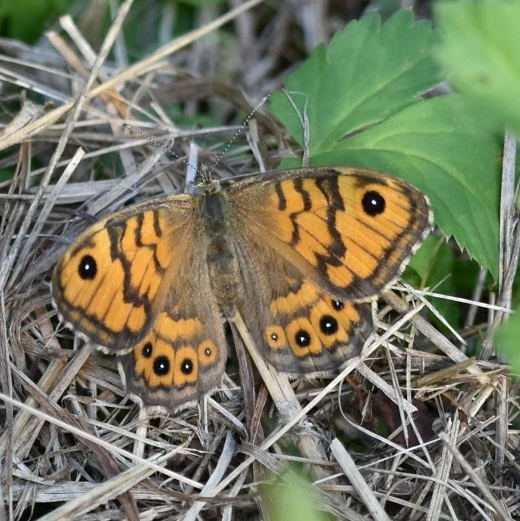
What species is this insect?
Lasiommata megera (also Pararge megera)
